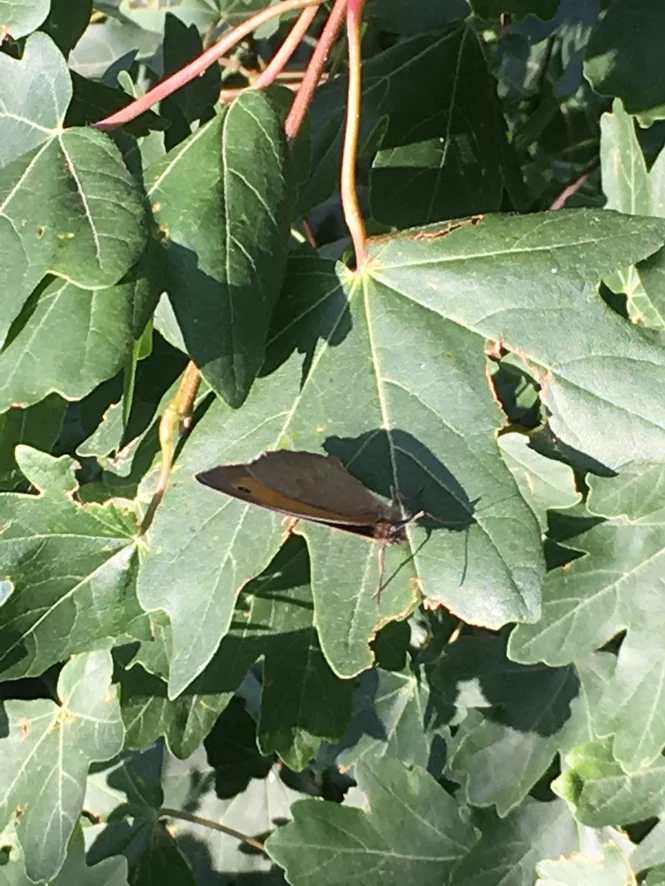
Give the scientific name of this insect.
Maniola jurtina
